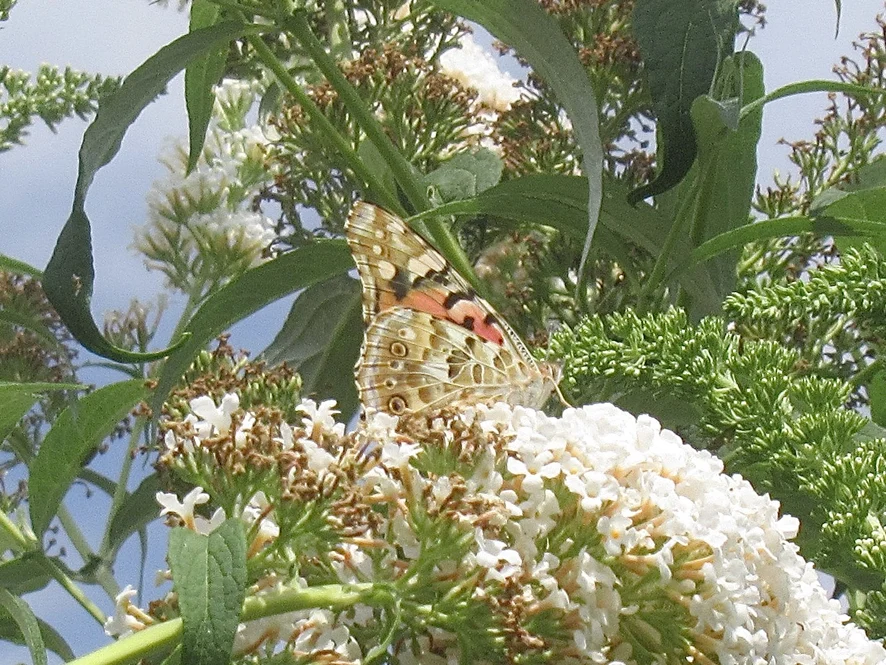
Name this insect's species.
Vanessa cardui
